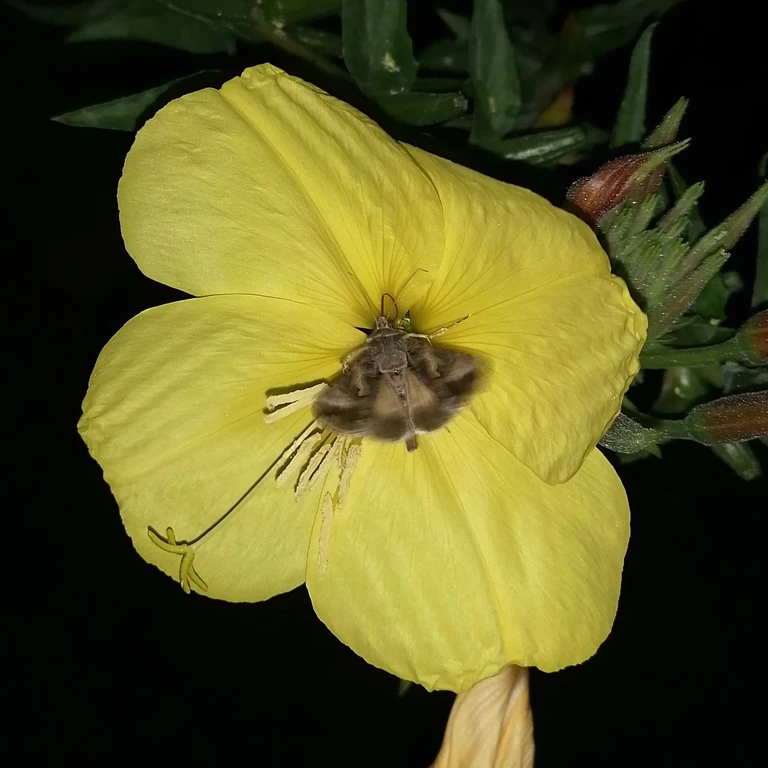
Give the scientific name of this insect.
Autographa gamma
